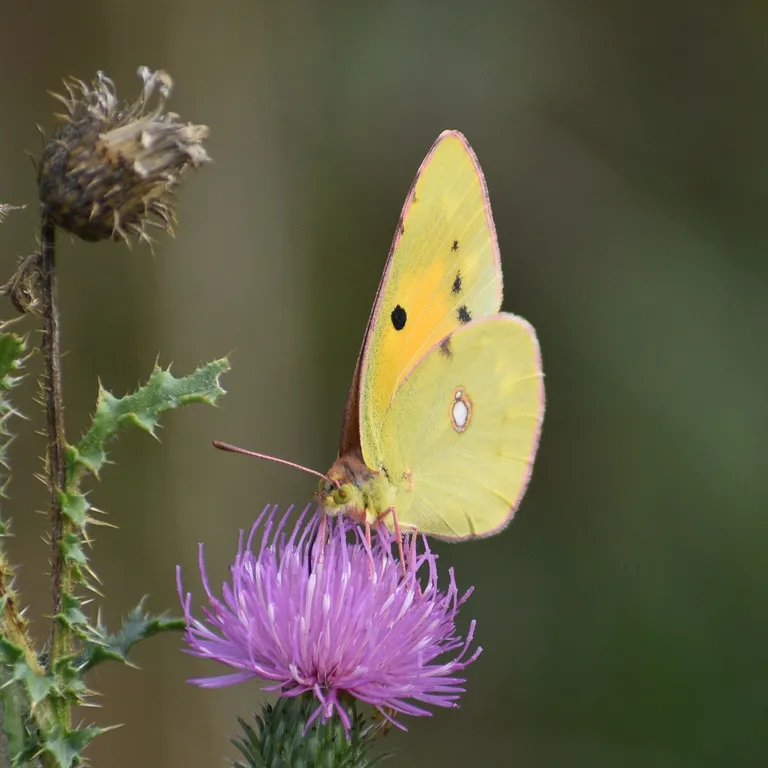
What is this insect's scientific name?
Colias croceus
